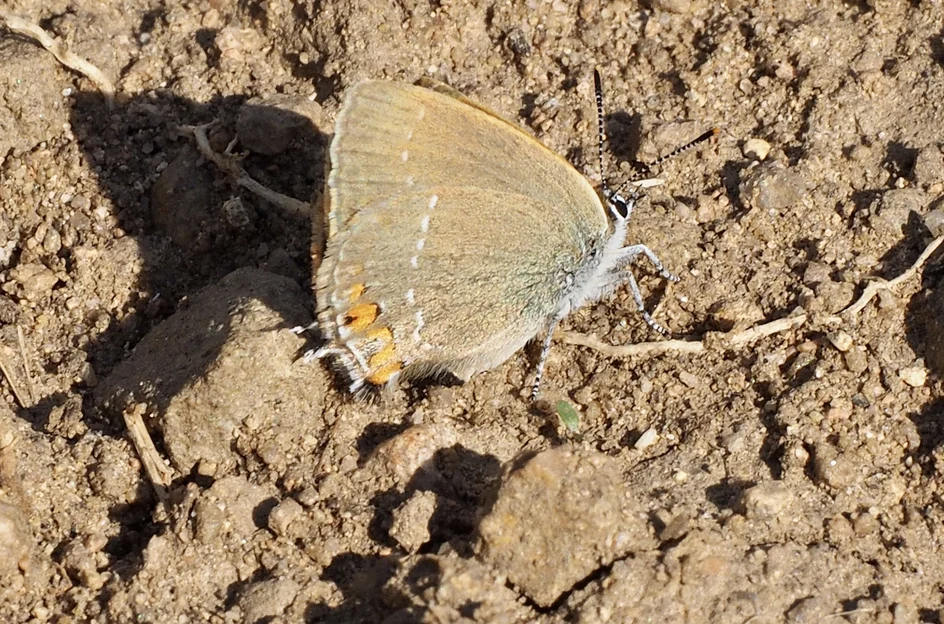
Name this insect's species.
Satyrium acaciae (also Strymon acaciae)
